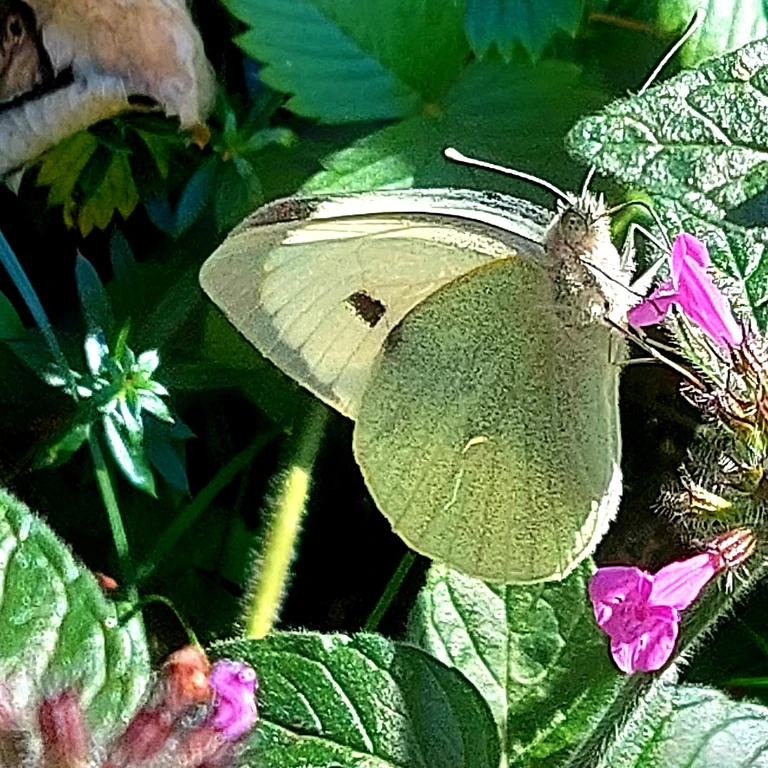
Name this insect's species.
Pieris brassicae
